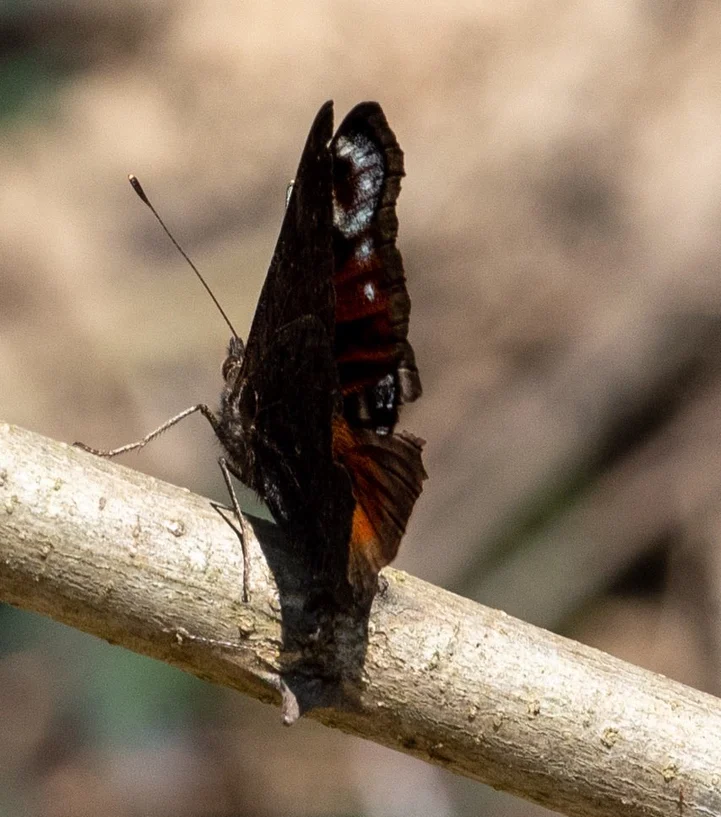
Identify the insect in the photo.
Aglais io
